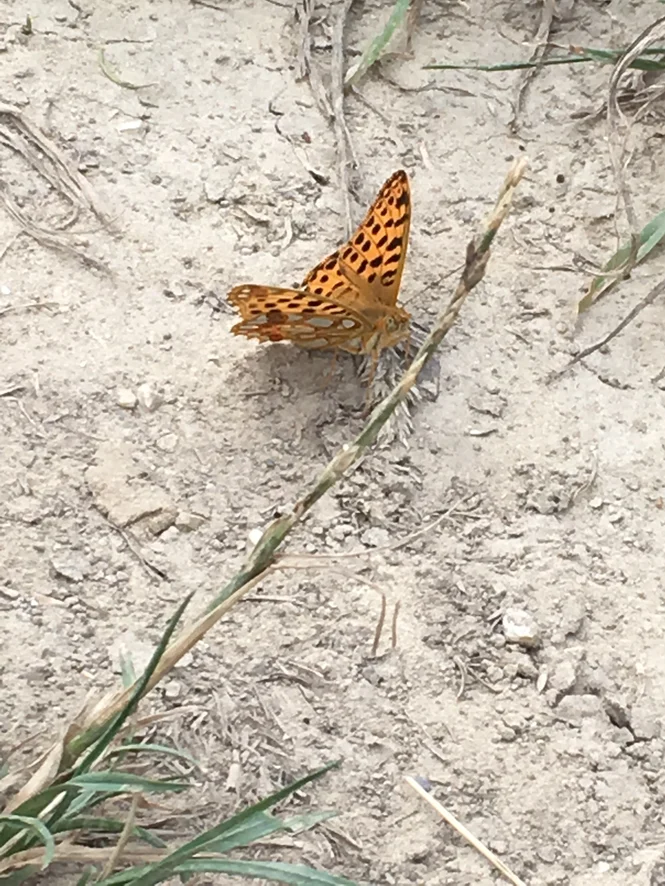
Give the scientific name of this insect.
Issoria lathonia
